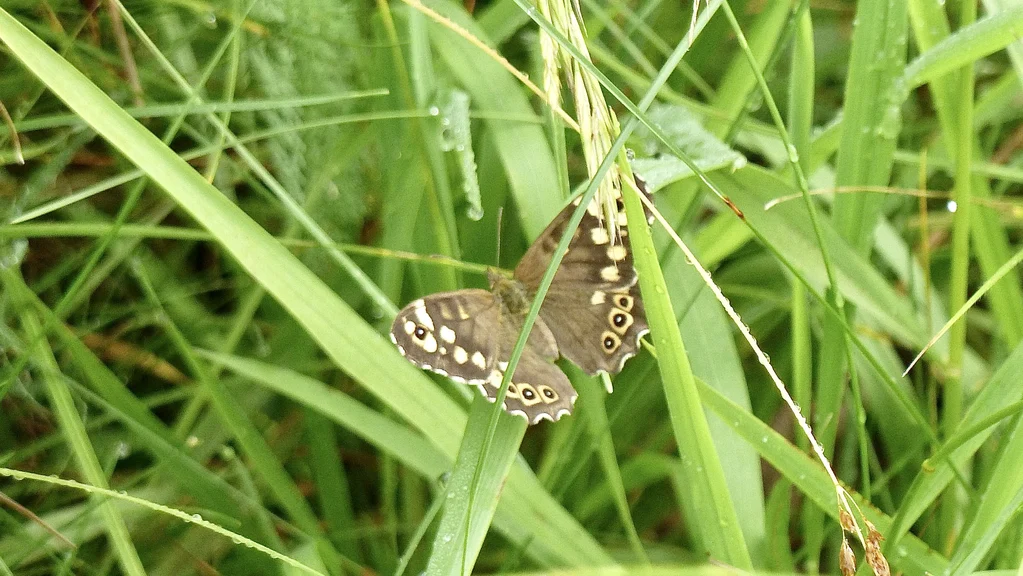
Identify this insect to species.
Pararge aegeria
